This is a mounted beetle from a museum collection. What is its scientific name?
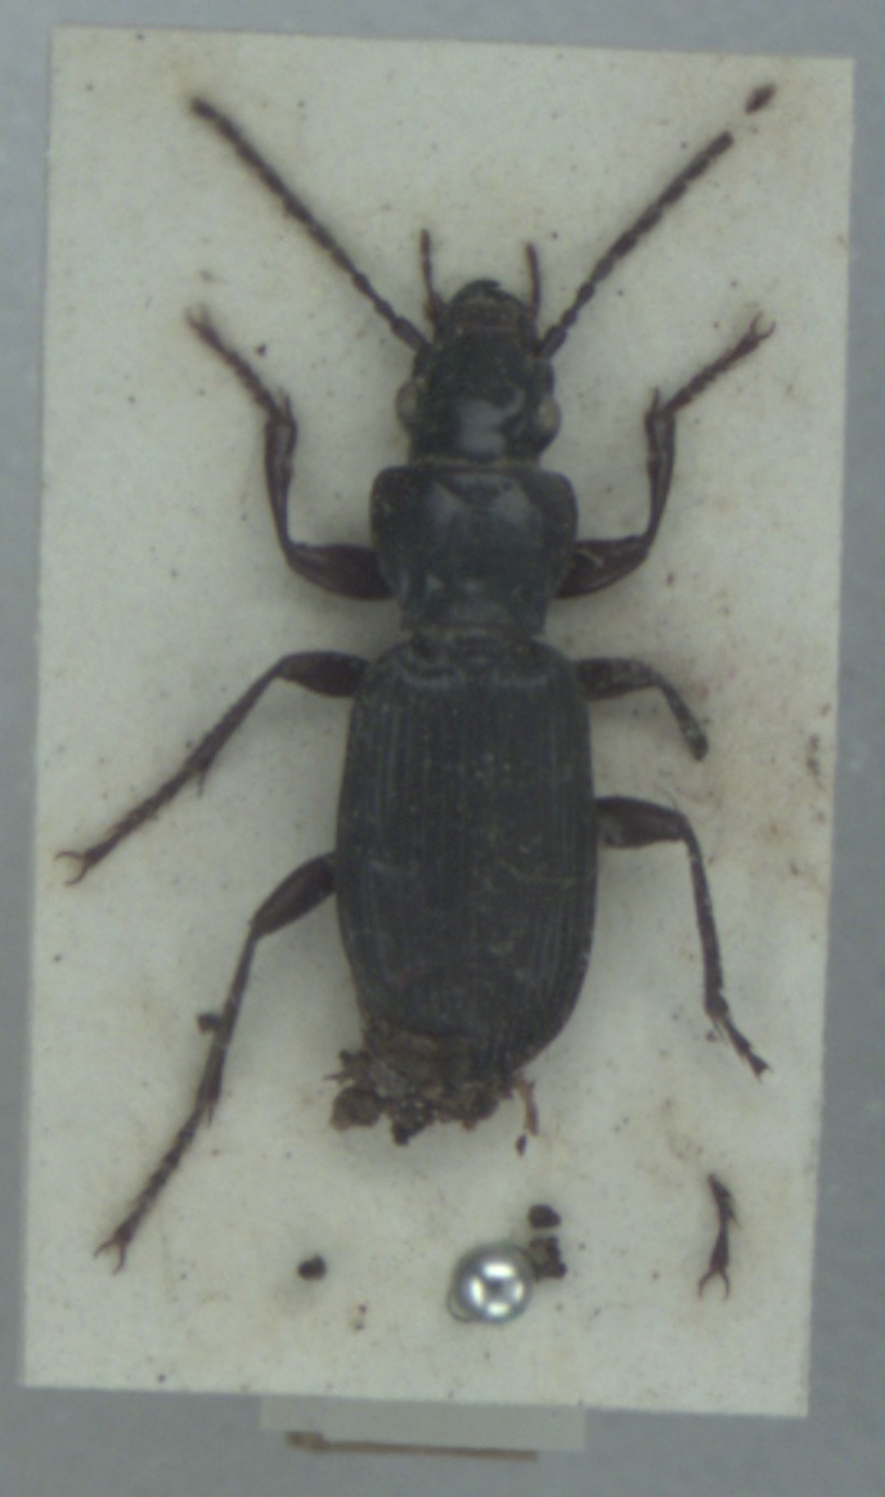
Pterostichus macer
